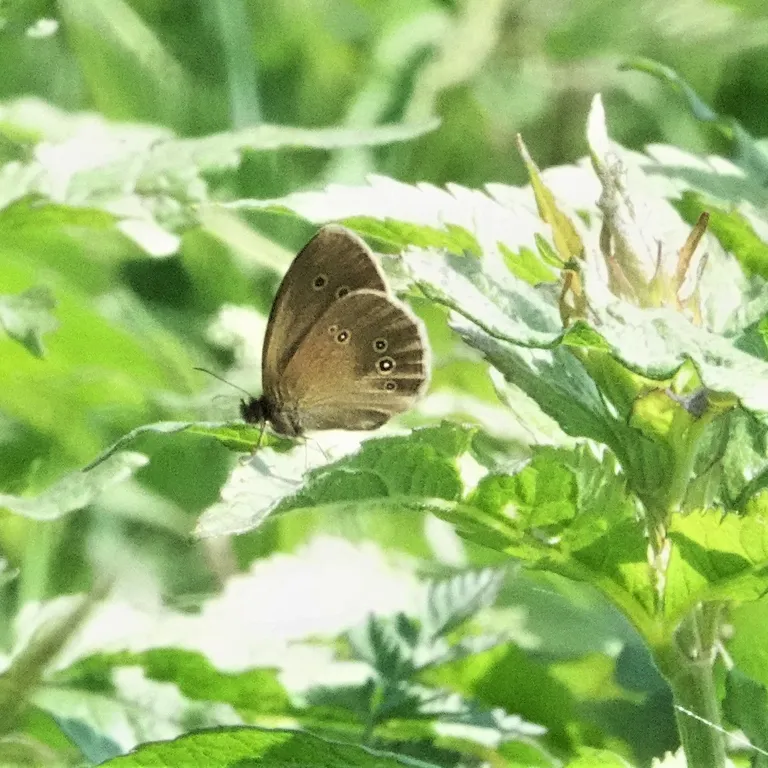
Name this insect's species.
Aphantopus hyperantus
